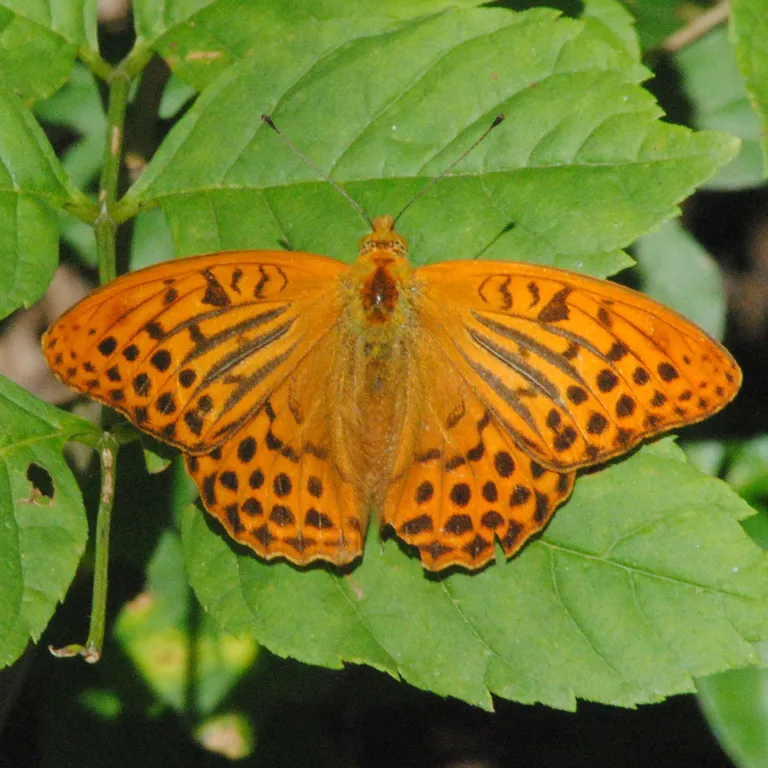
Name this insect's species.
Argynnis paphia
